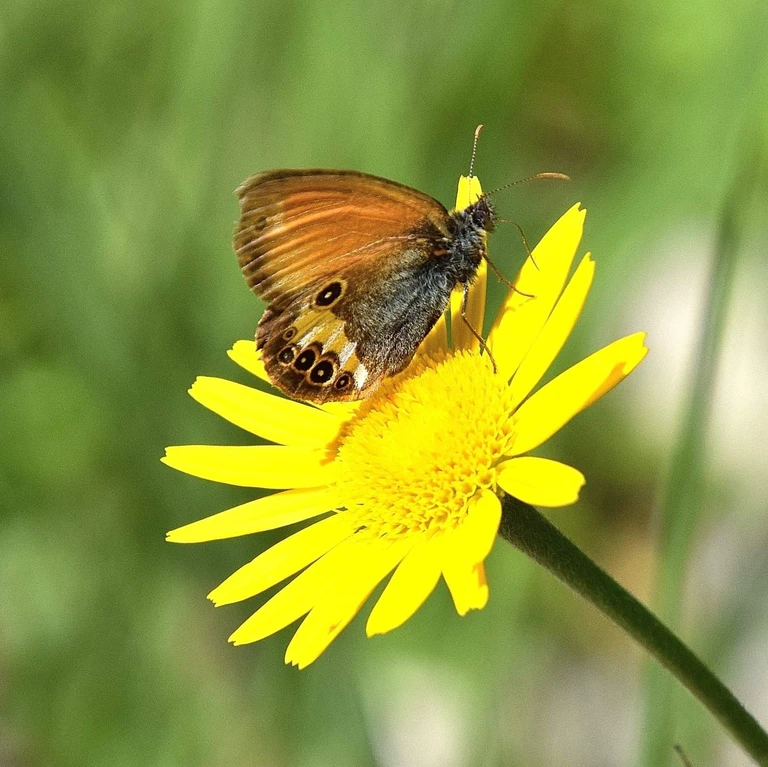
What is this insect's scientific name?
Coenonympha arcania
